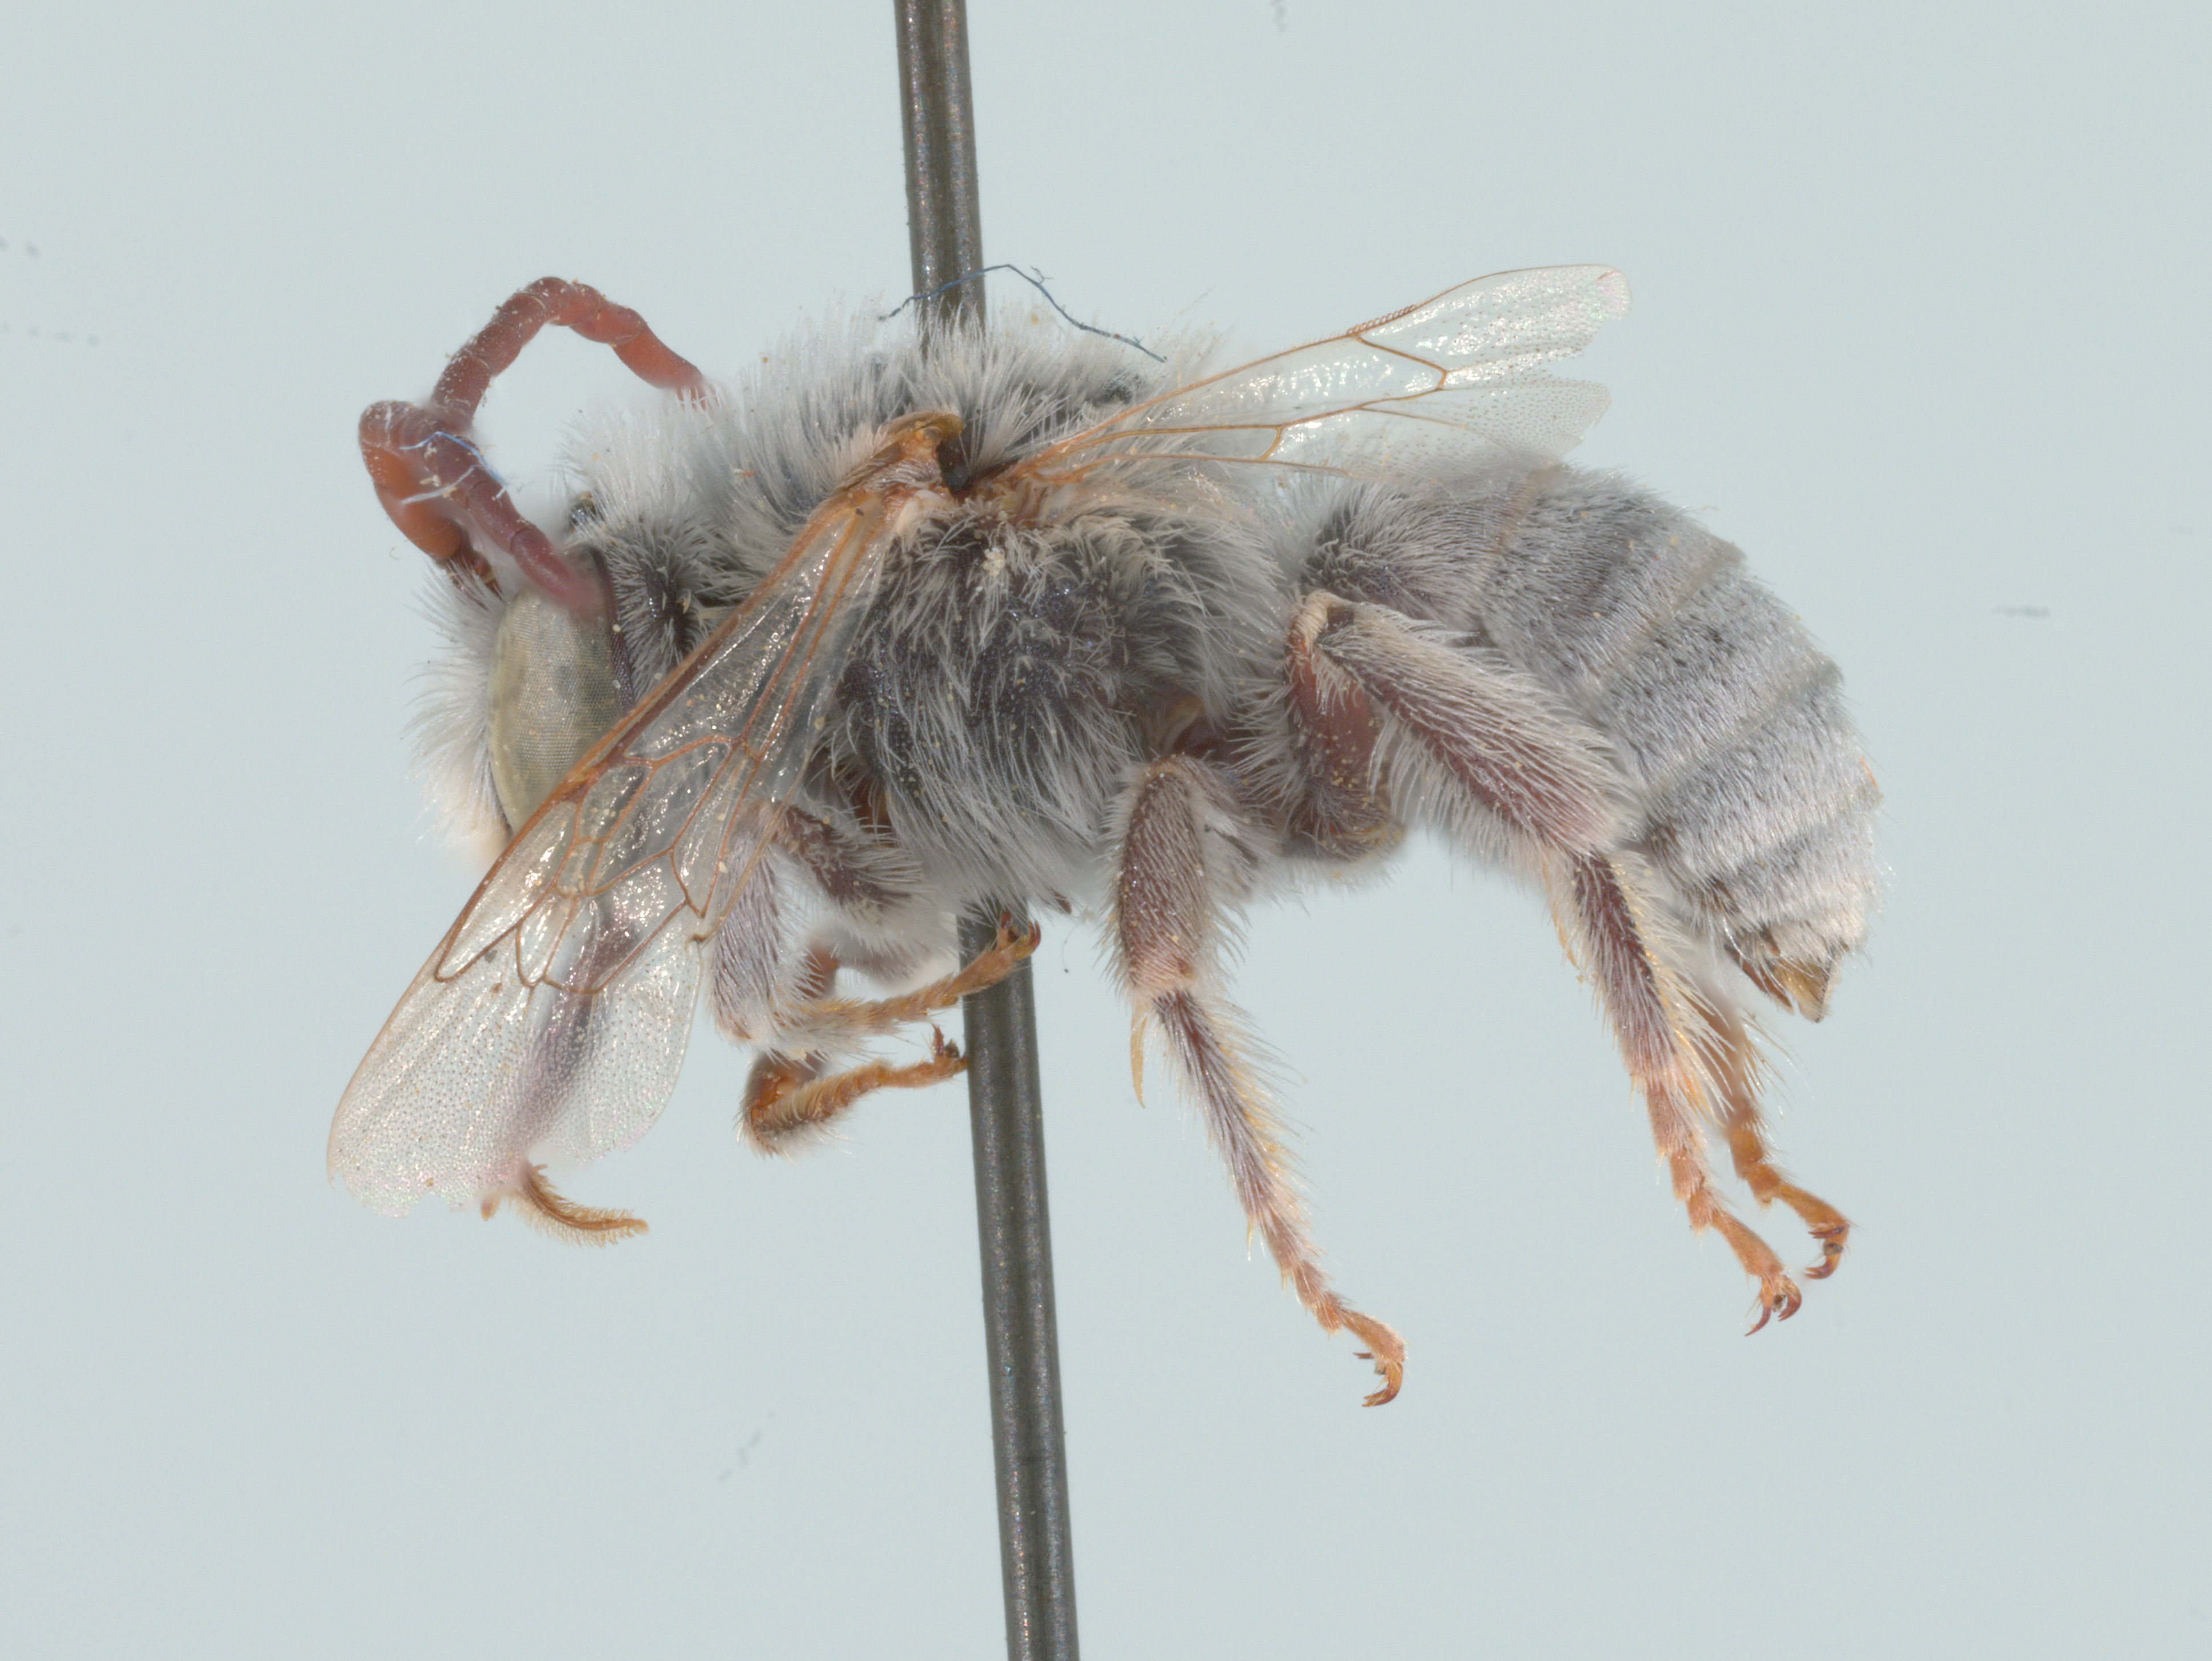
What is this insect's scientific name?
Xenoglossa albata
